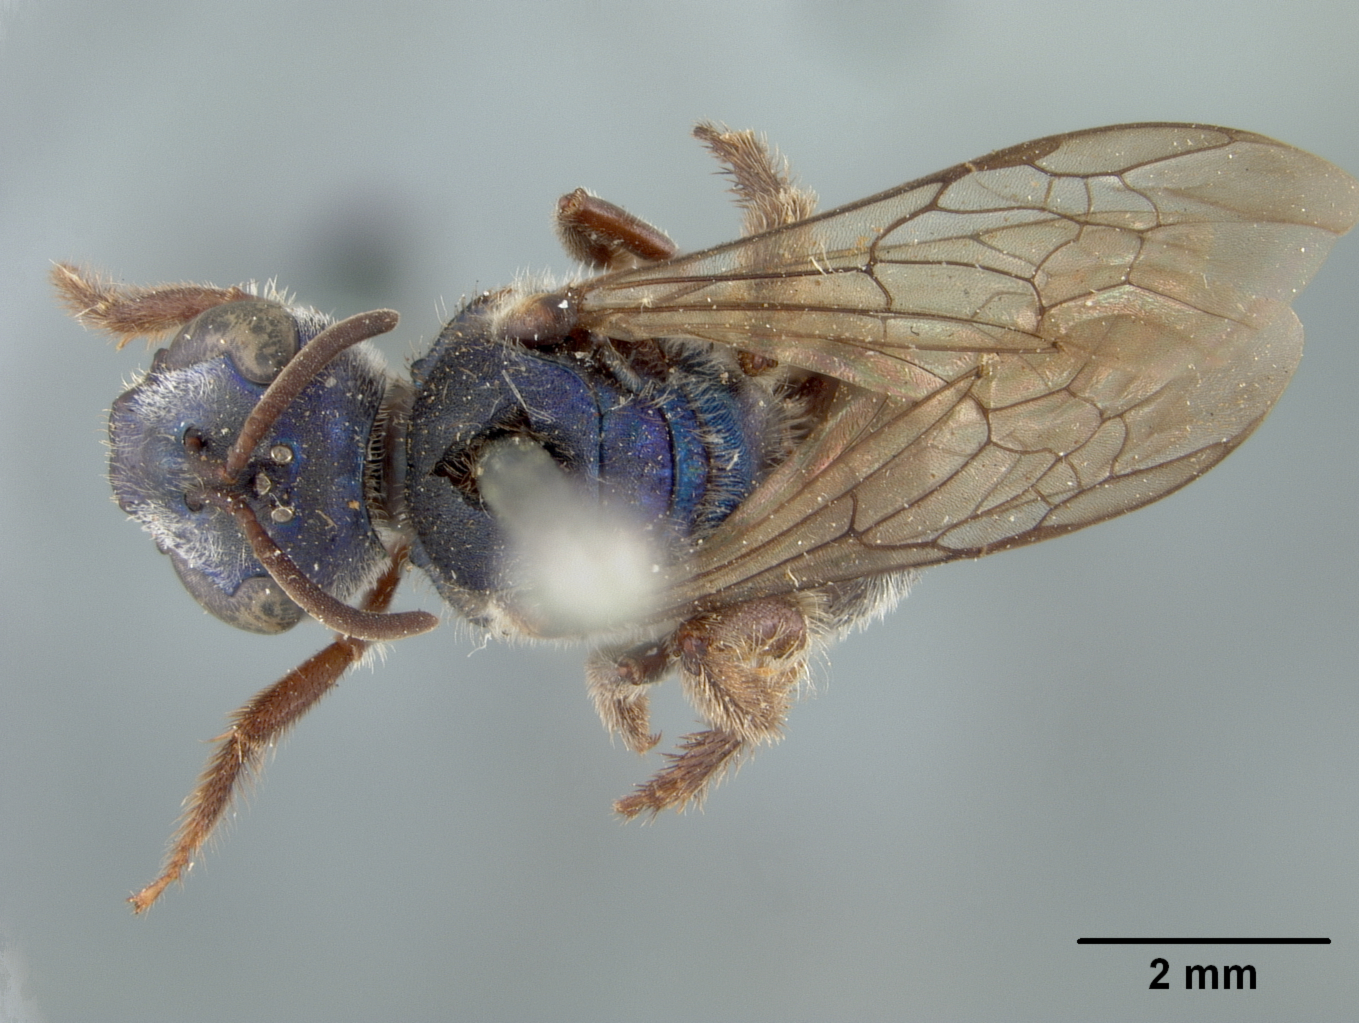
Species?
Augochlora nigrocyanea
